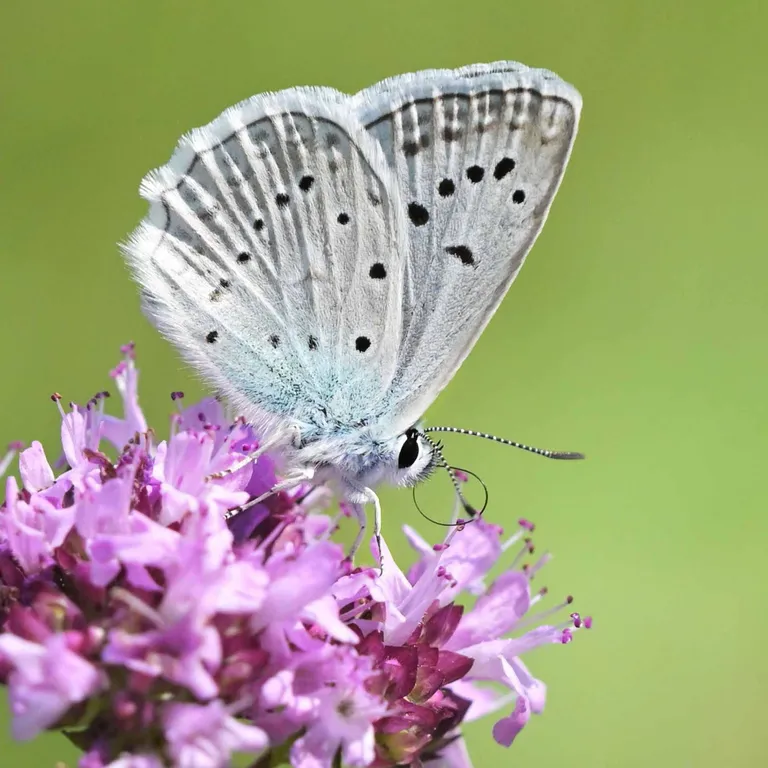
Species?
Polyommatus daphnis
